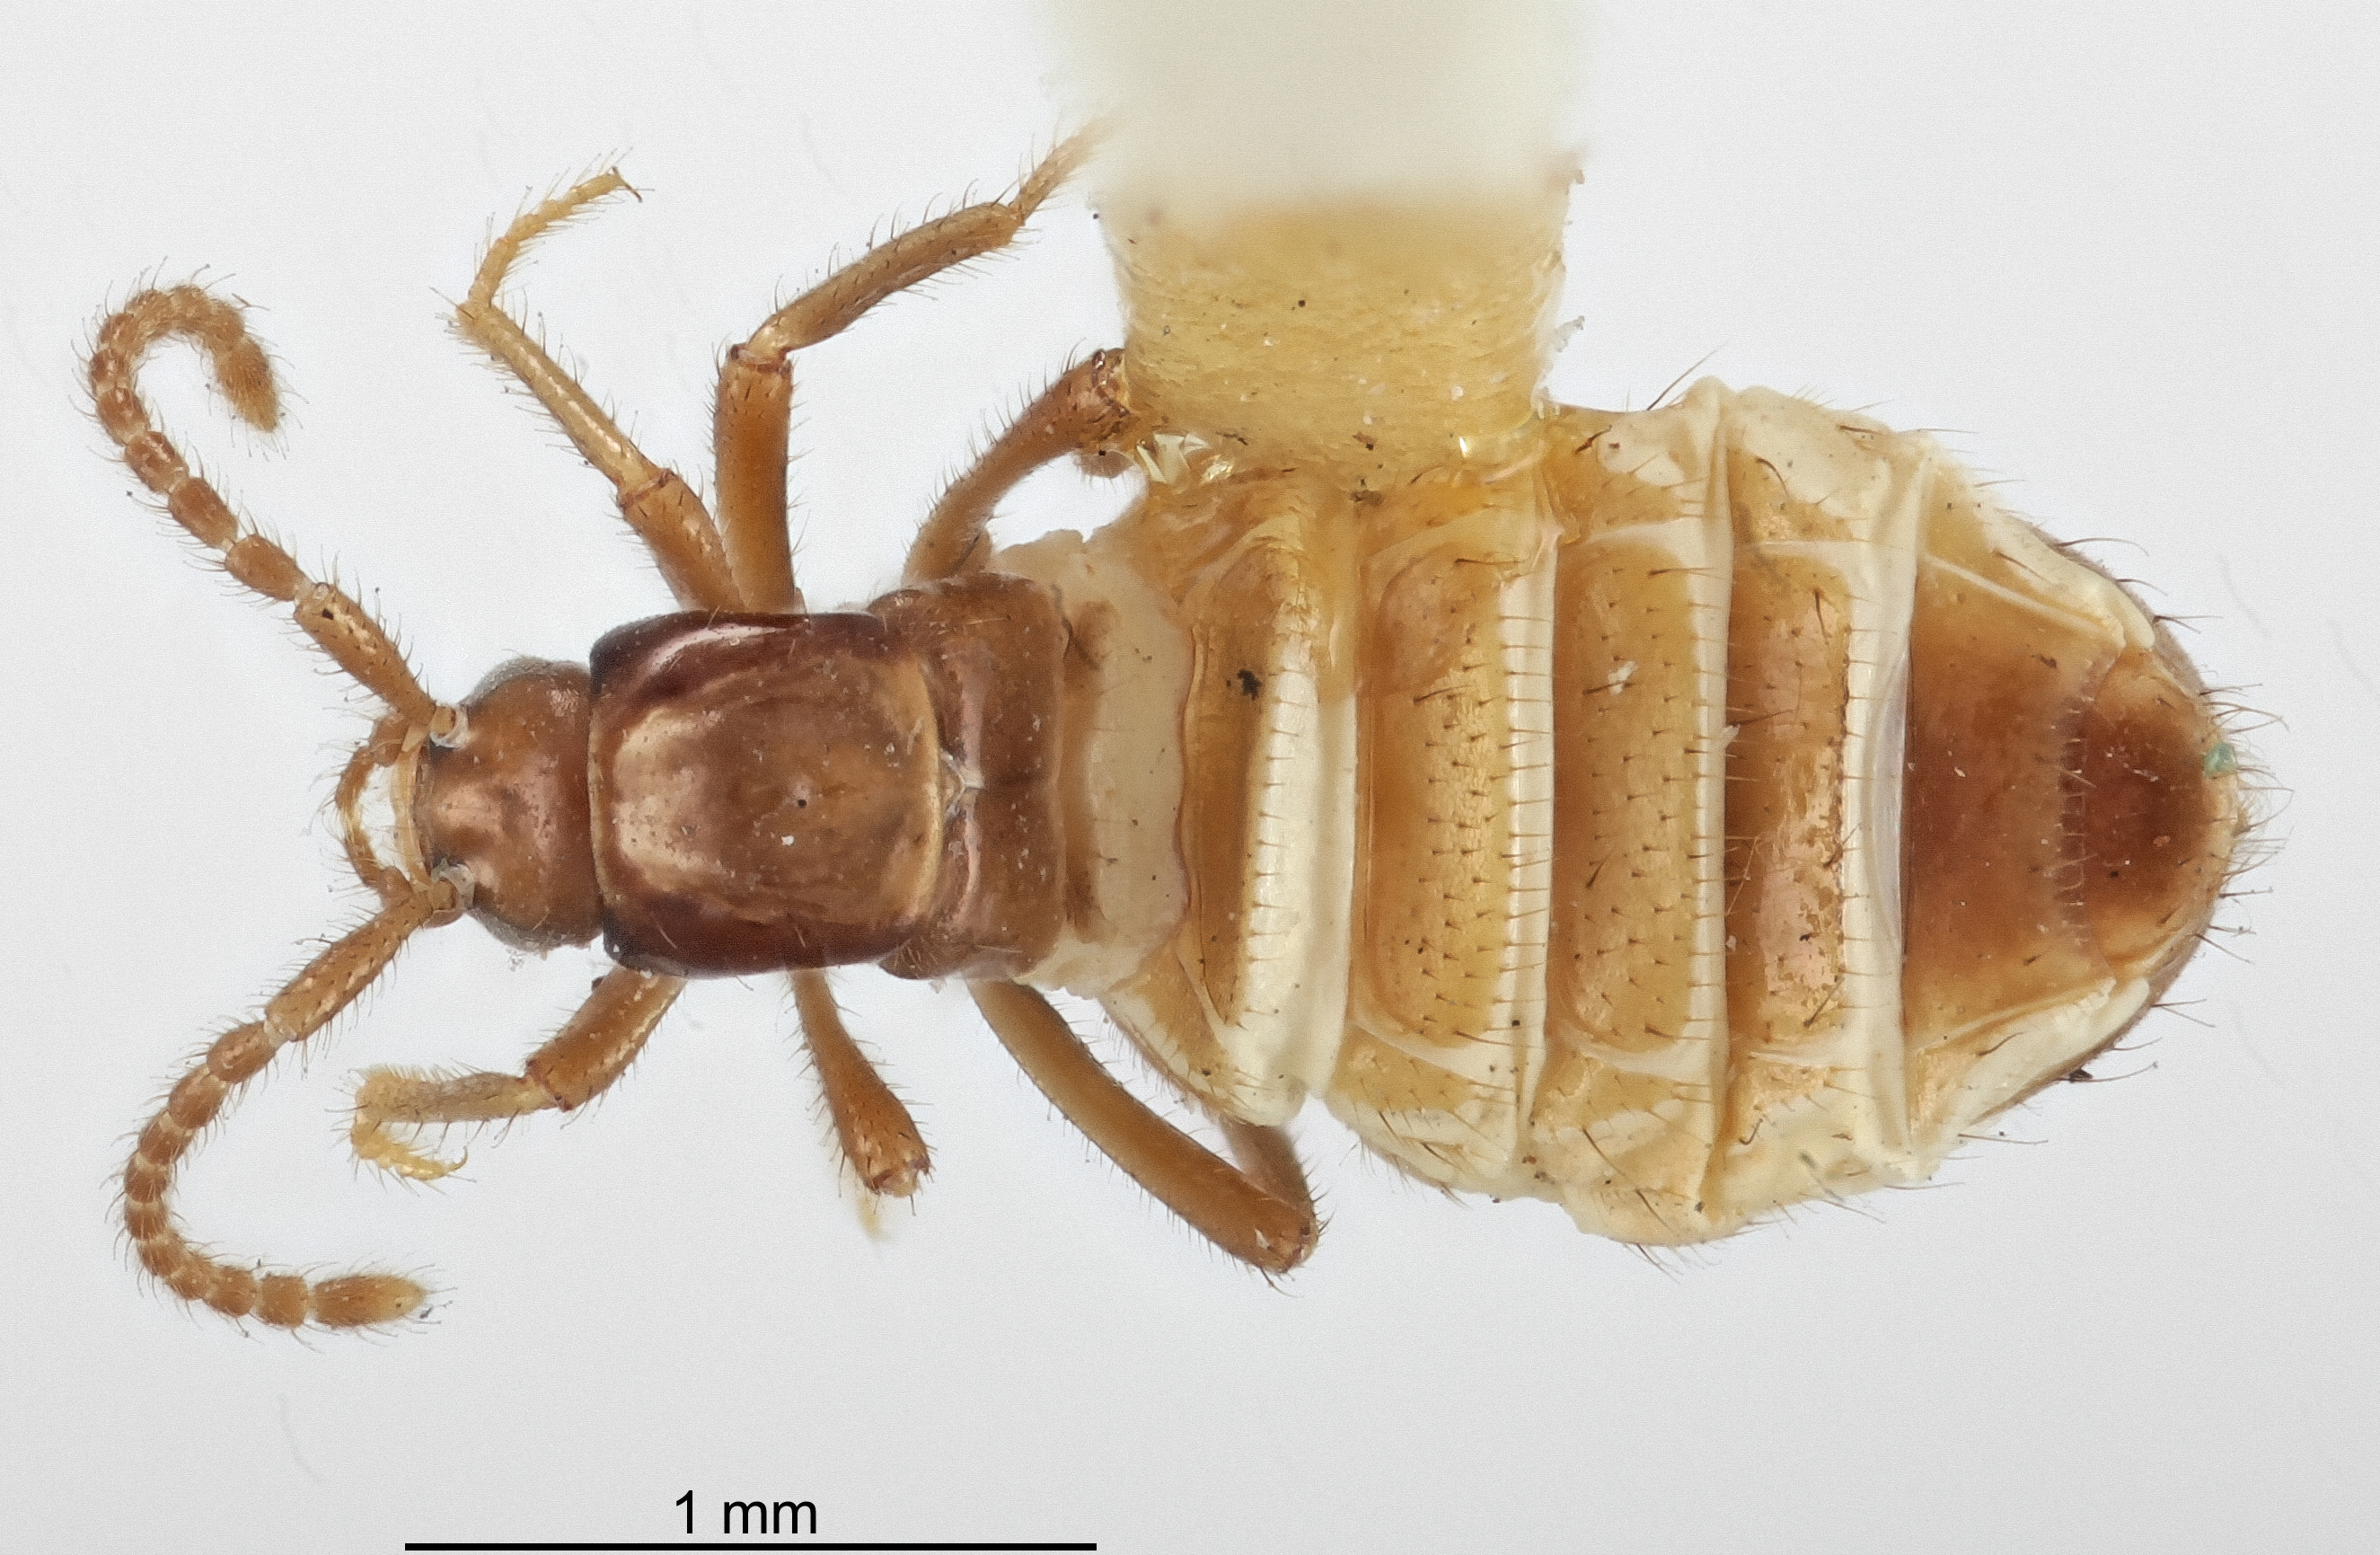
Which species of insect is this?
Termitogaster testaceus
